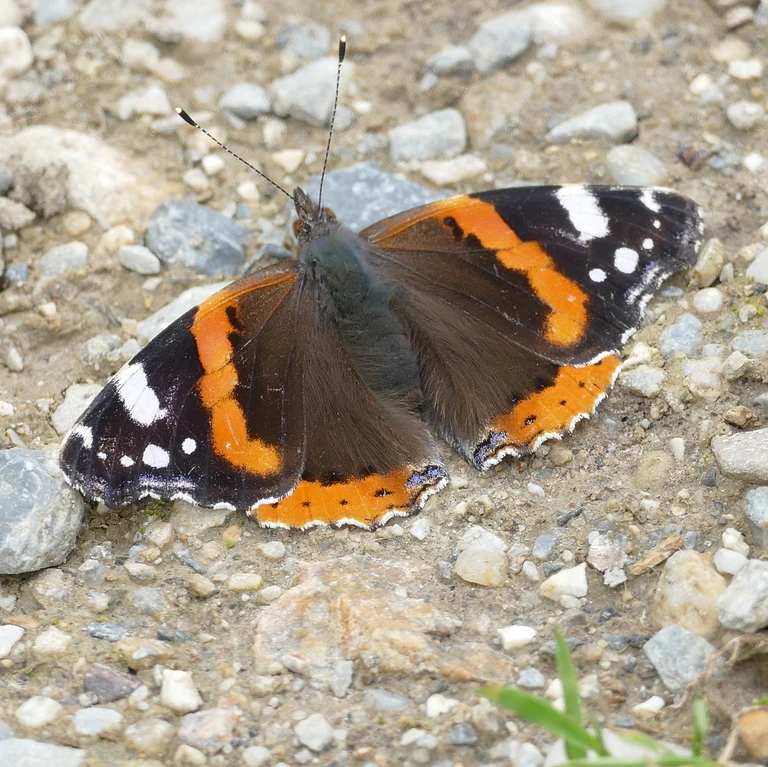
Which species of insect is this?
Vanessa atalanta
